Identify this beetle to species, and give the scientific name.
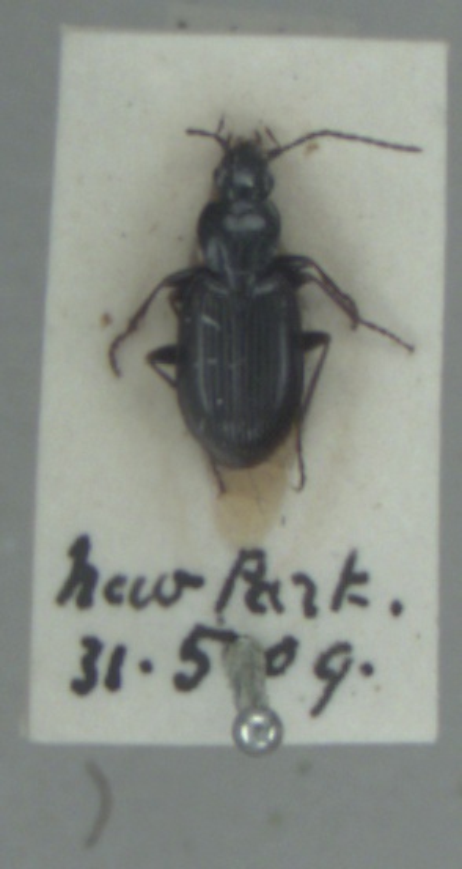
Agonum fuliginosum
